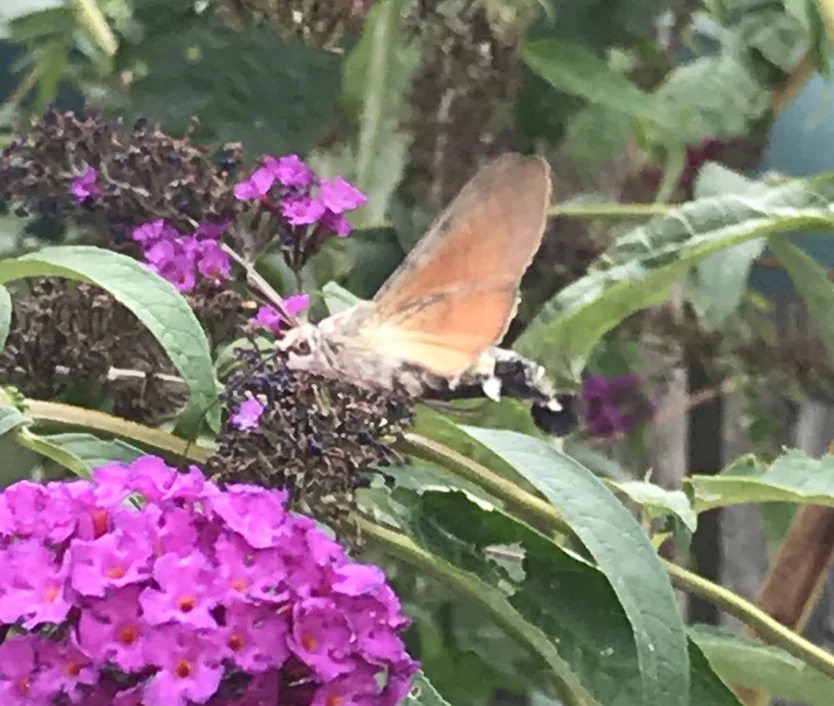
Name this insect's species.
Macroglossum stellatarum
